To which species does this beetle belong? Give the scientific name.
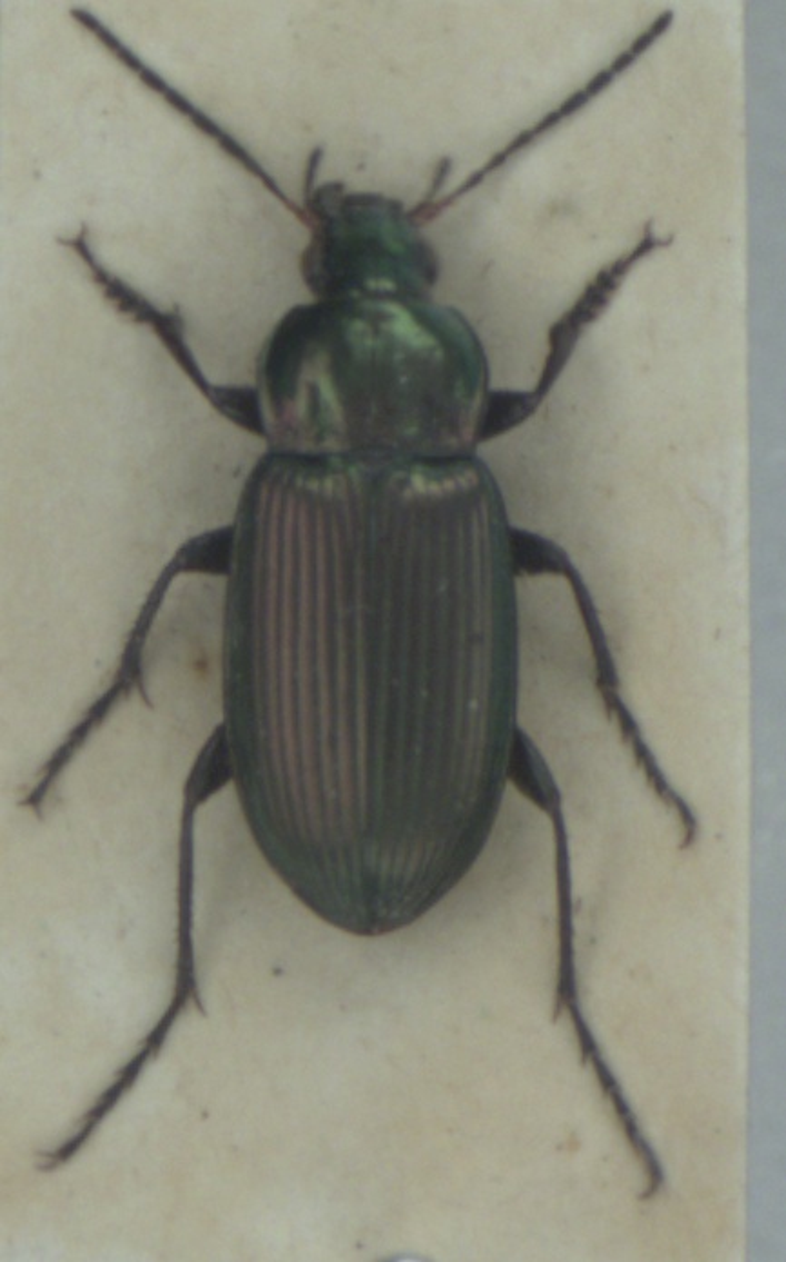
Poecilus cupreus
